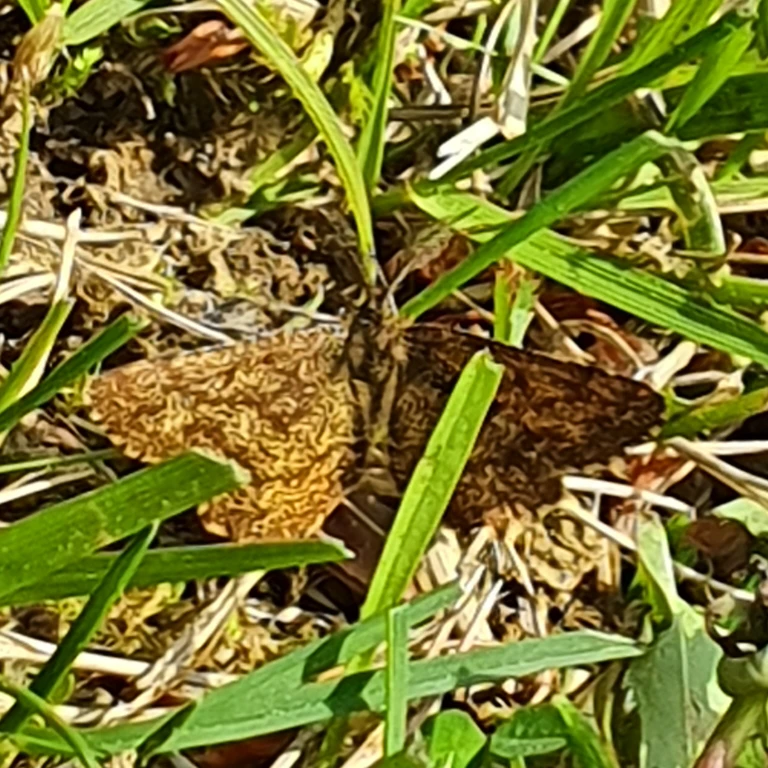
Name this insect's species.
Ematurga atomaria
